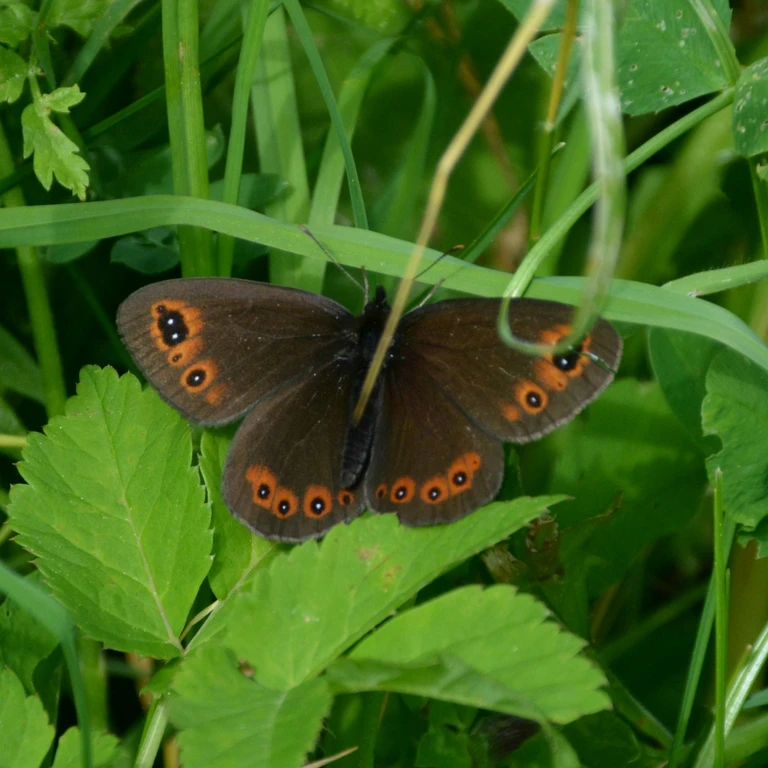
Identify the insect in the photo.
Erebia medusa
